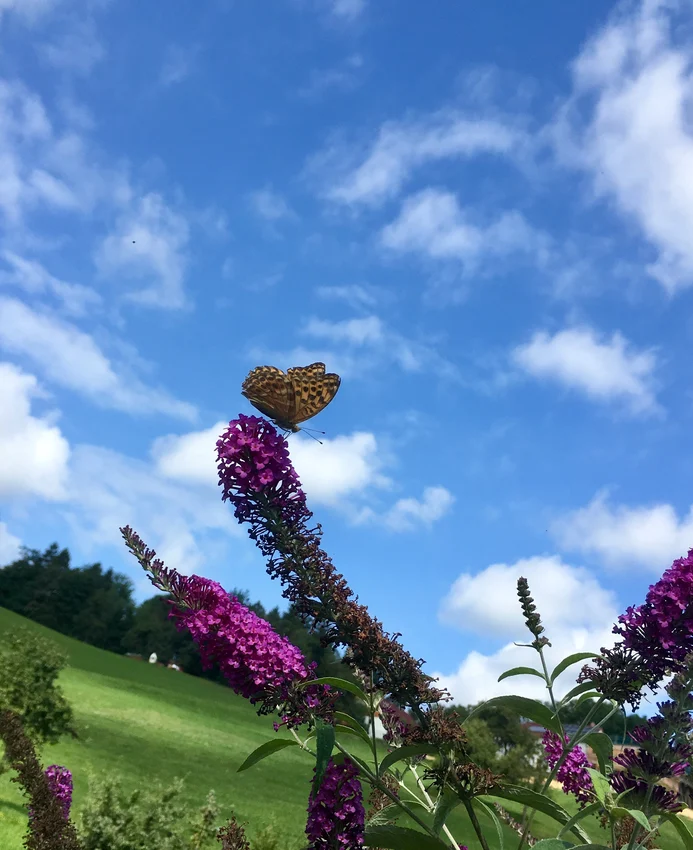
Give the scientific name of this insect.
Argynnis paphia
